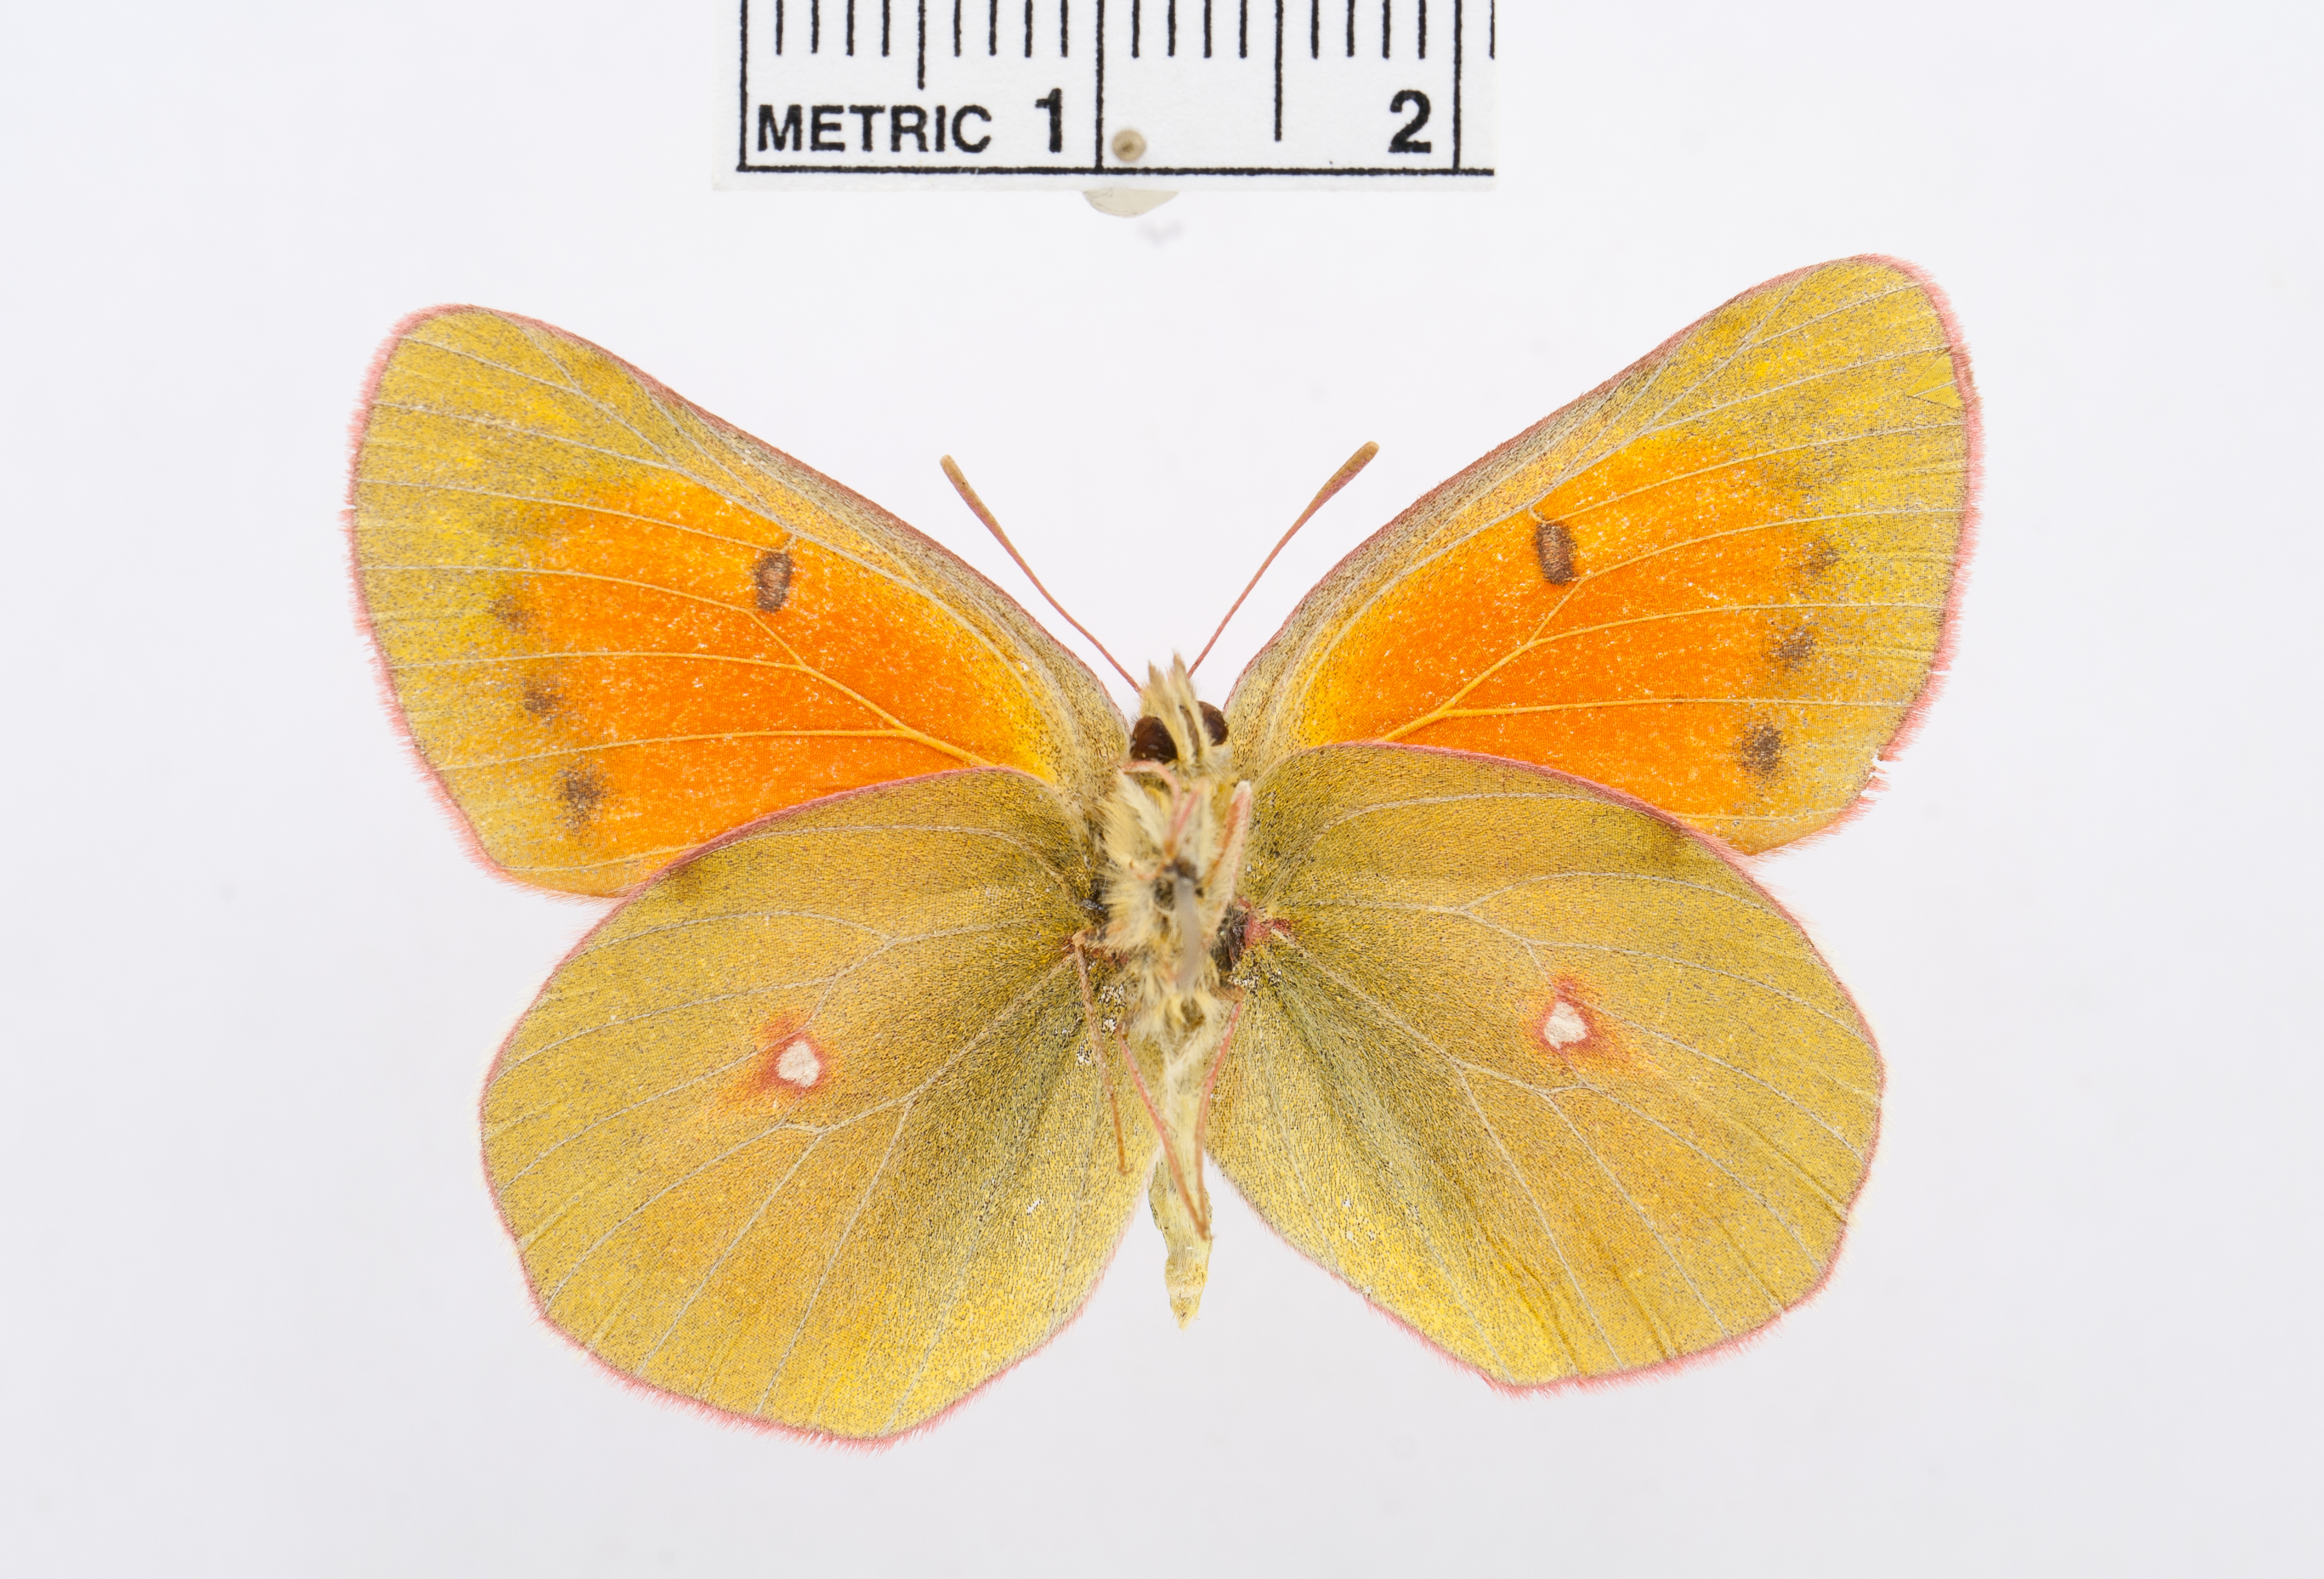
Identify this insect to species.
Colias erschoffi
